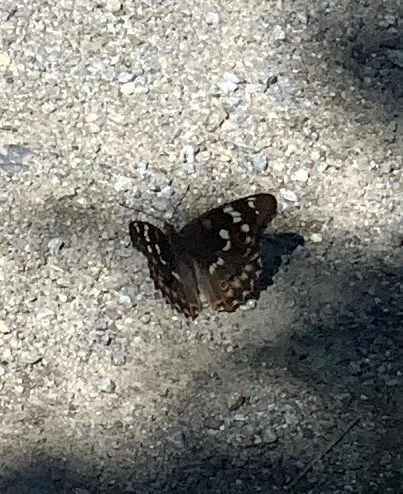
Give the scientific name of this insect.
Apatura ilia
